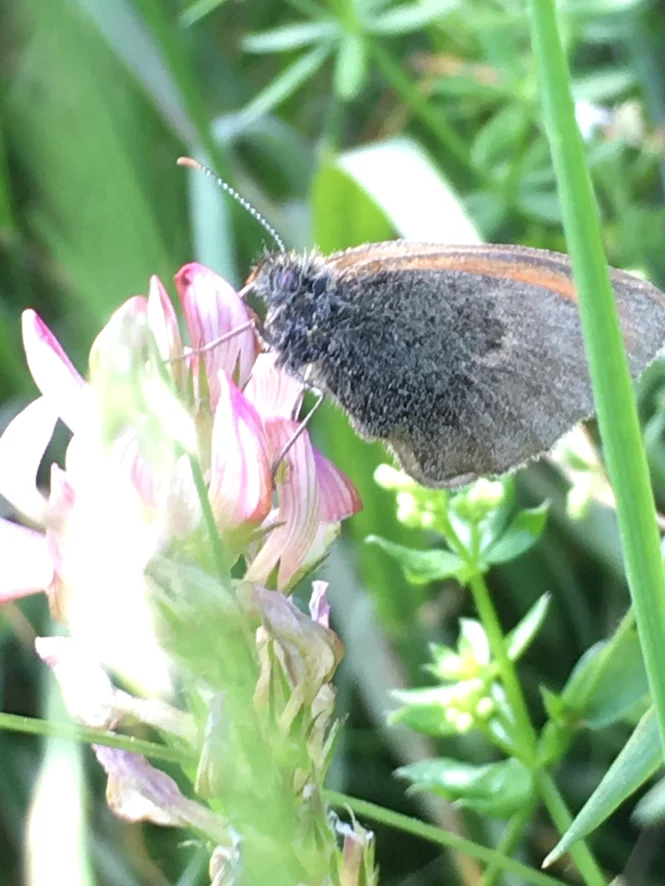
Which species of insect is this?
Coenonympha pamphilus
